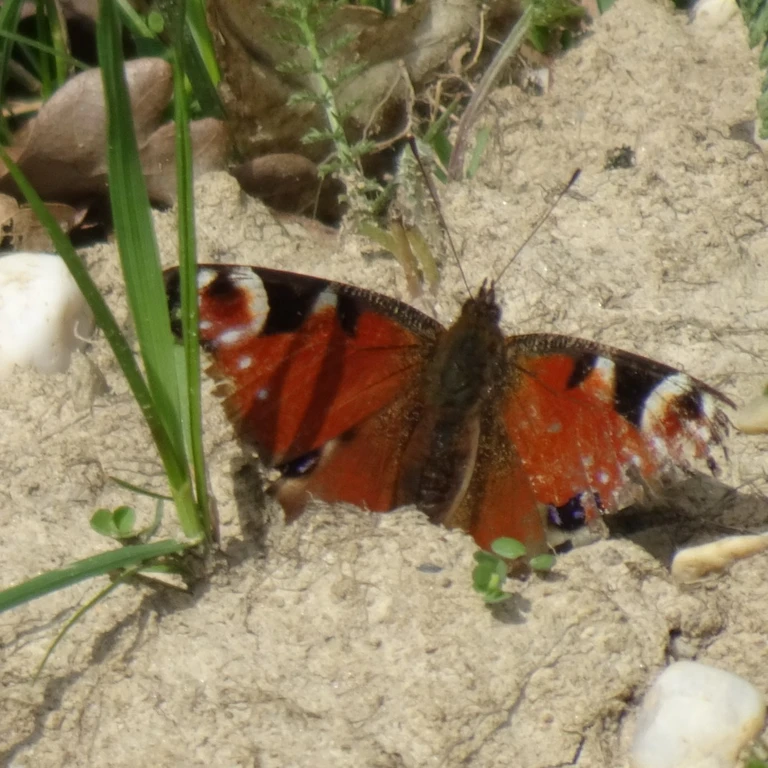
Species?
Aglais io
